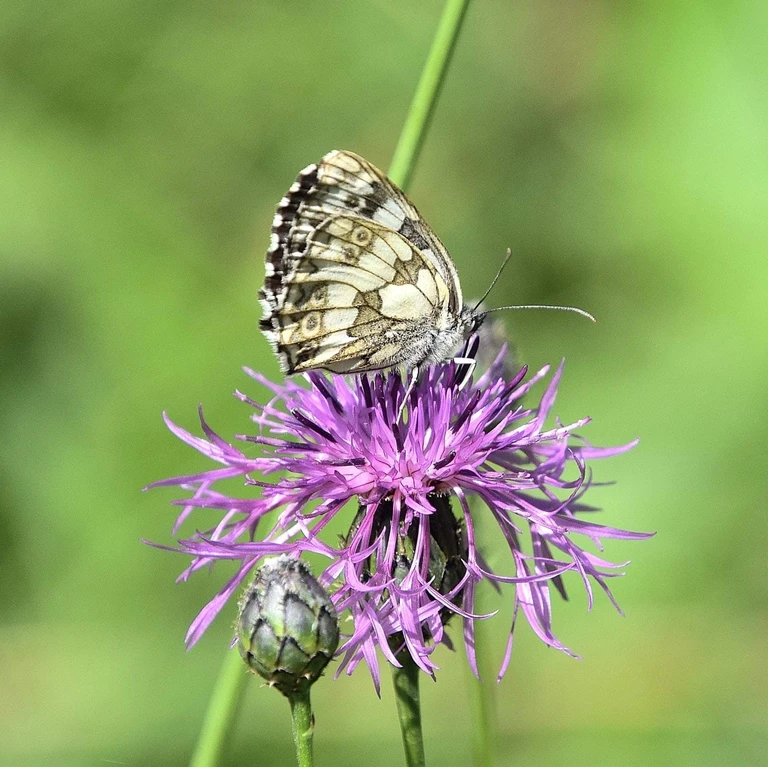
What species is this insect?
Melanargia galathea
